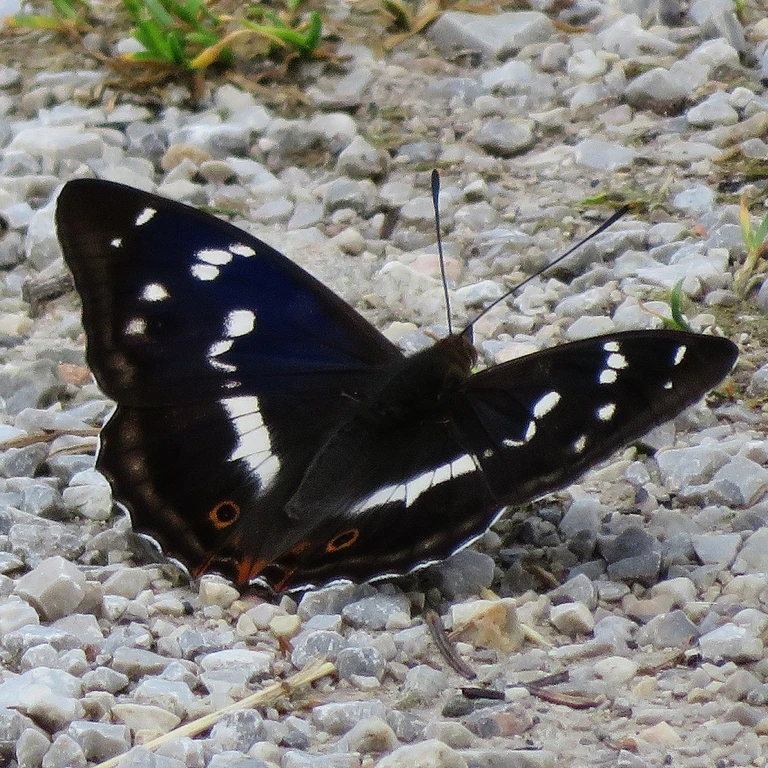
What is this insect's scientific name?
Apatura iris
